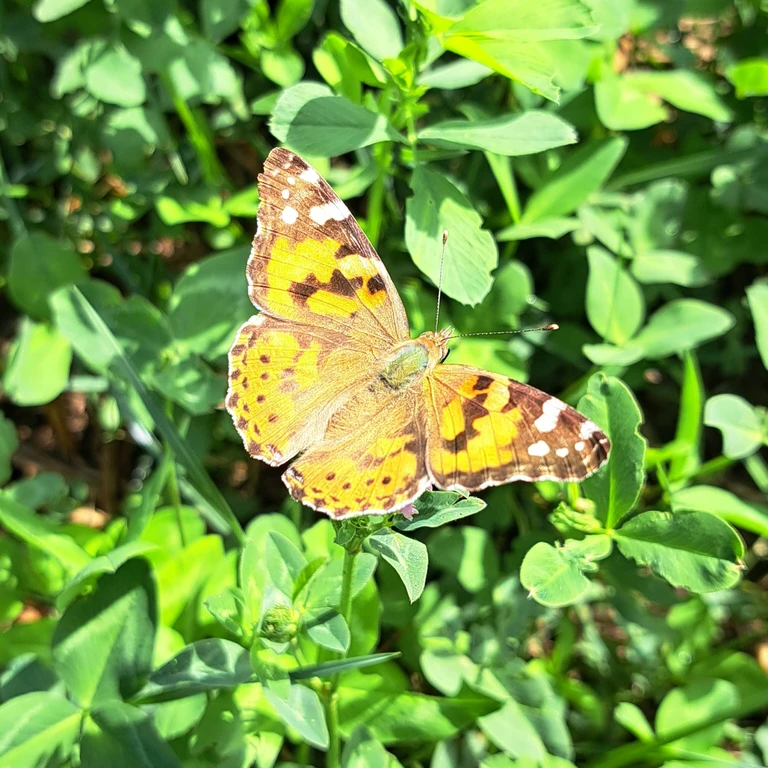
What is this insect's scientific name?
Vanessa cardui
